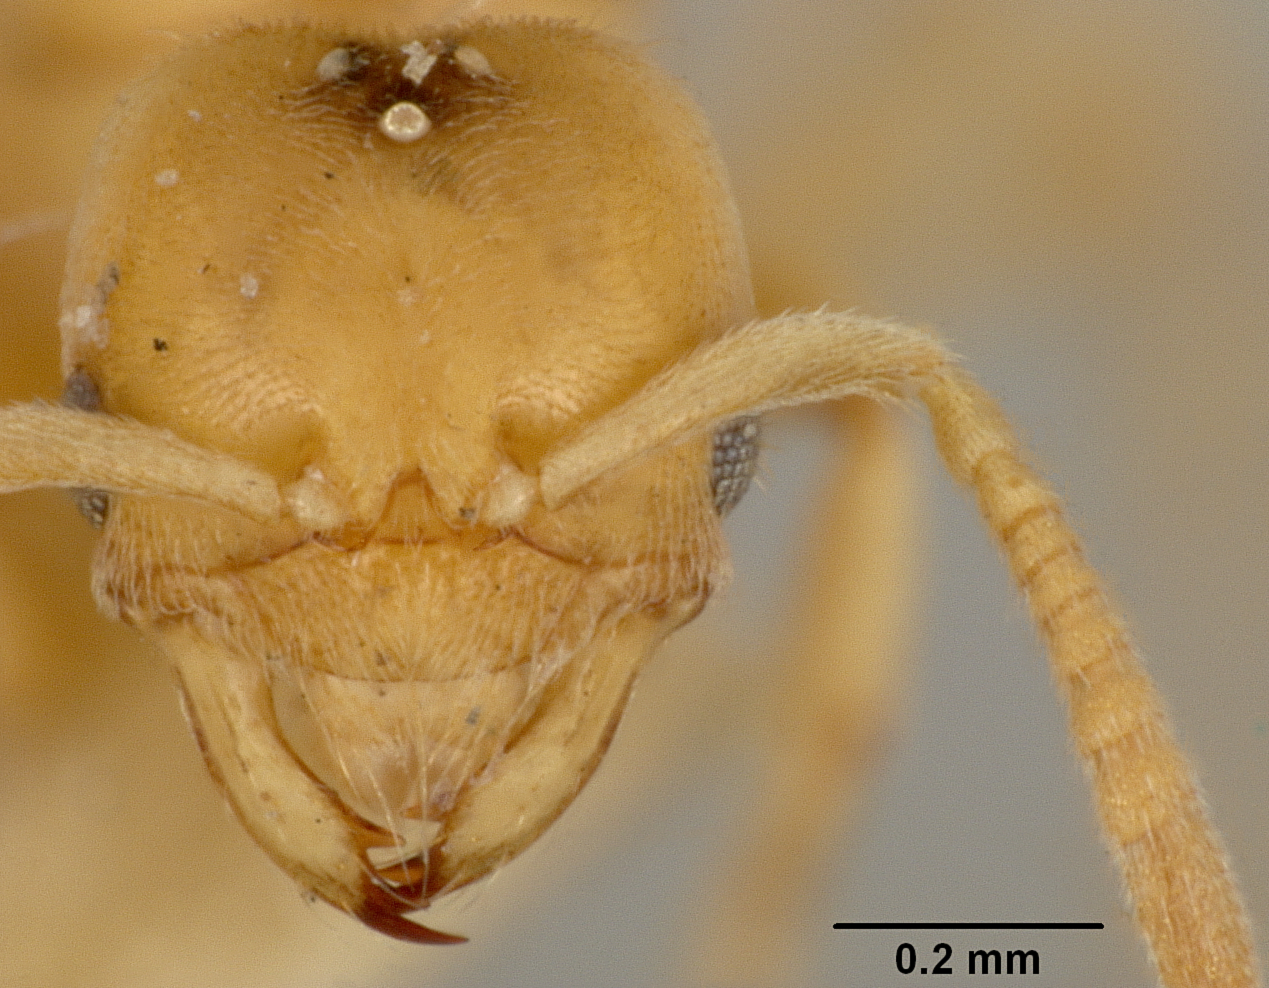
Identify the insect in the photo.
Acropyga wheeleri
